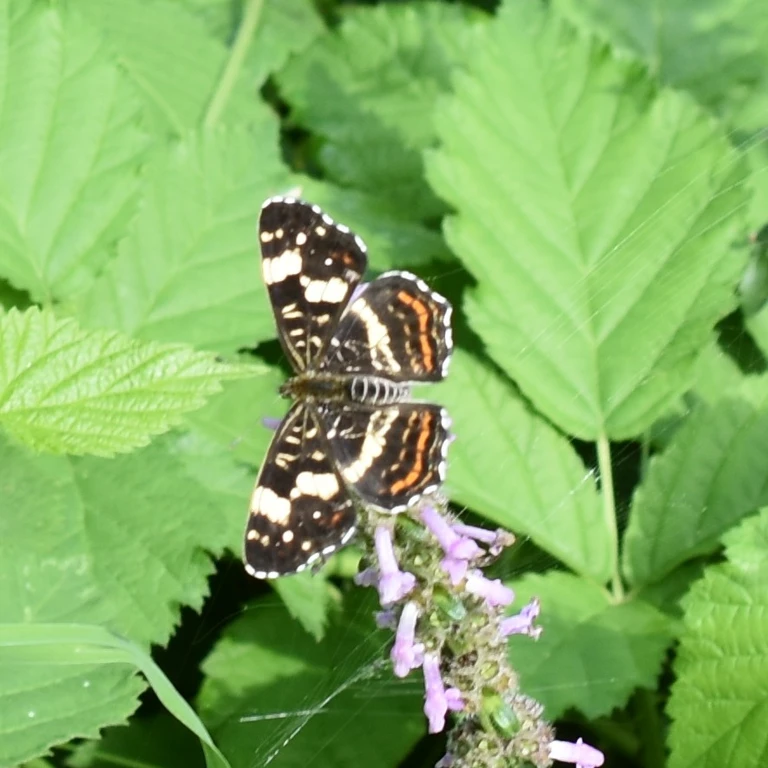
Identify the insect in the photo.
Araschnia levana
